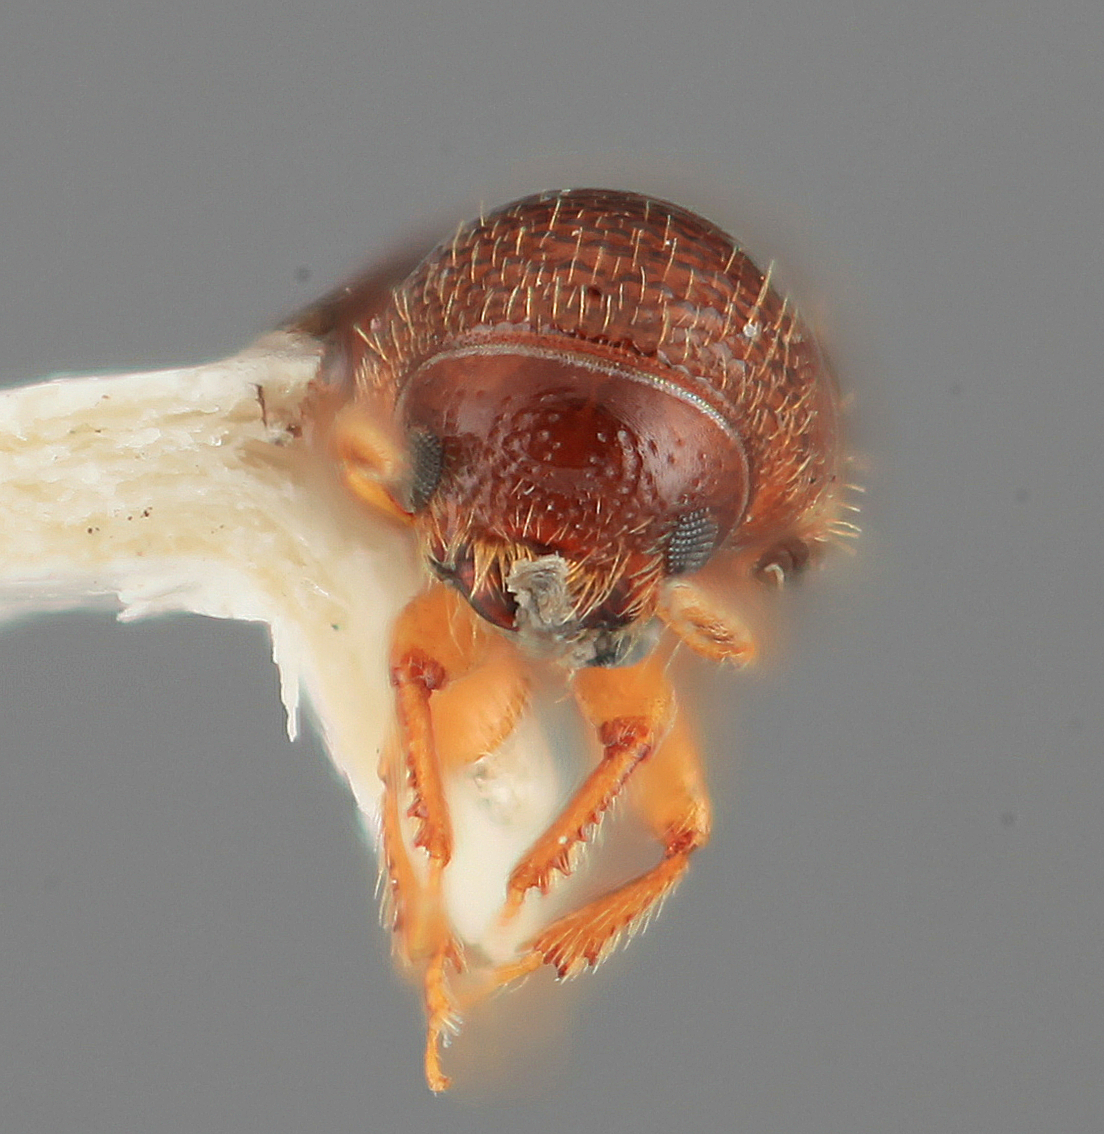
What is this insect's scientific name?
Pityophthorus amiculus
